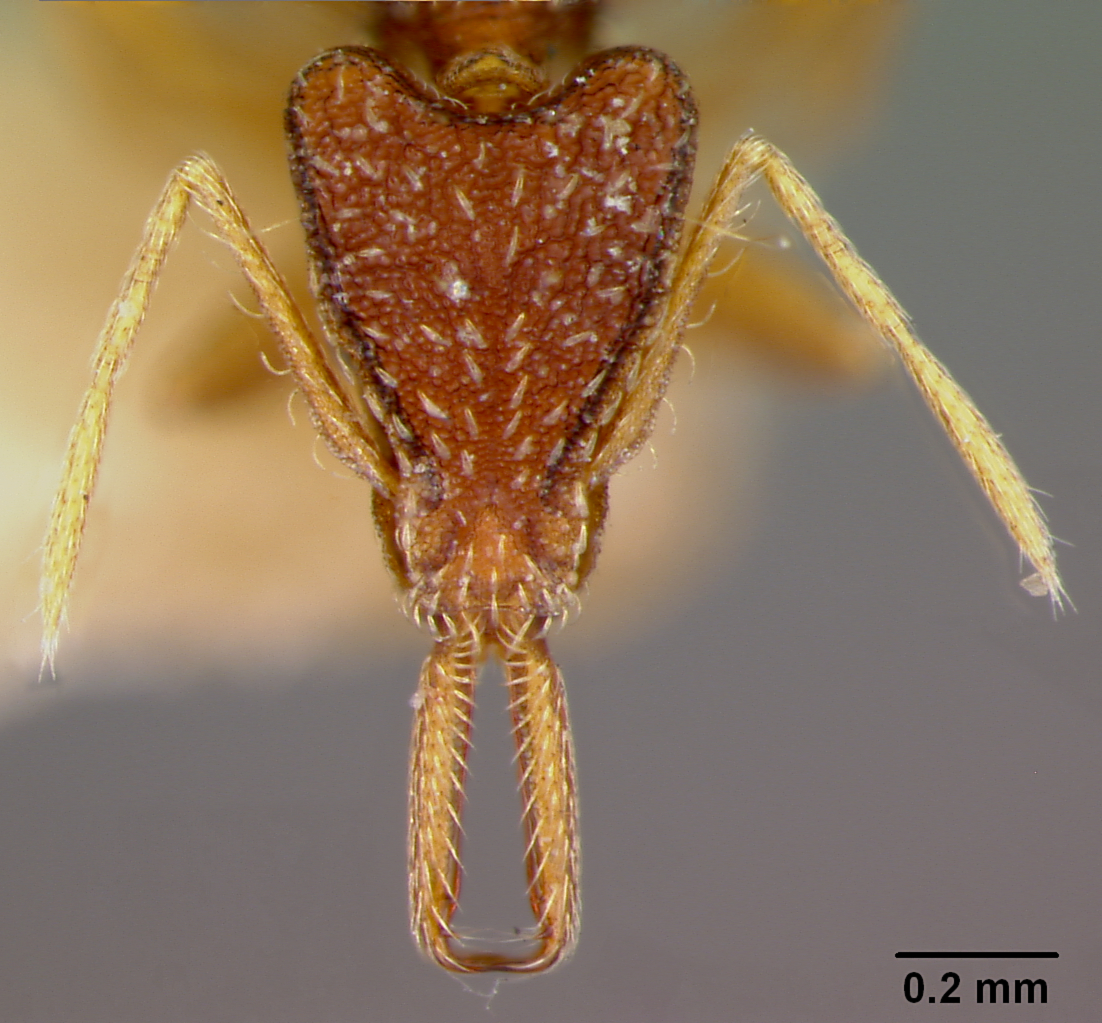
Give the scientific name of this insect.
Strumigenys micretes
